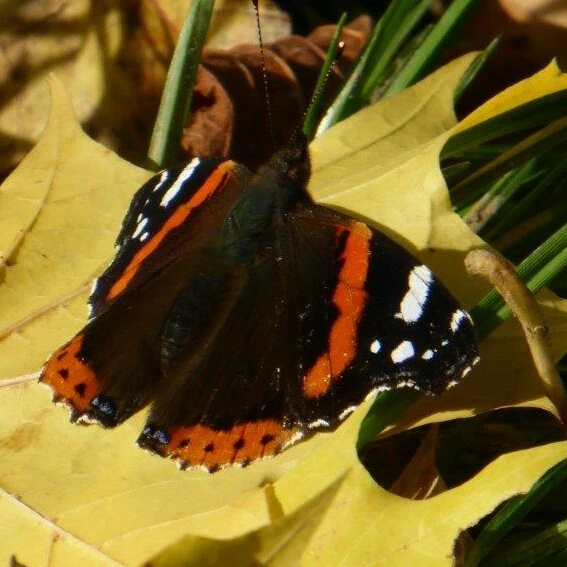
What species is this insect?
Vanessa atalanta
